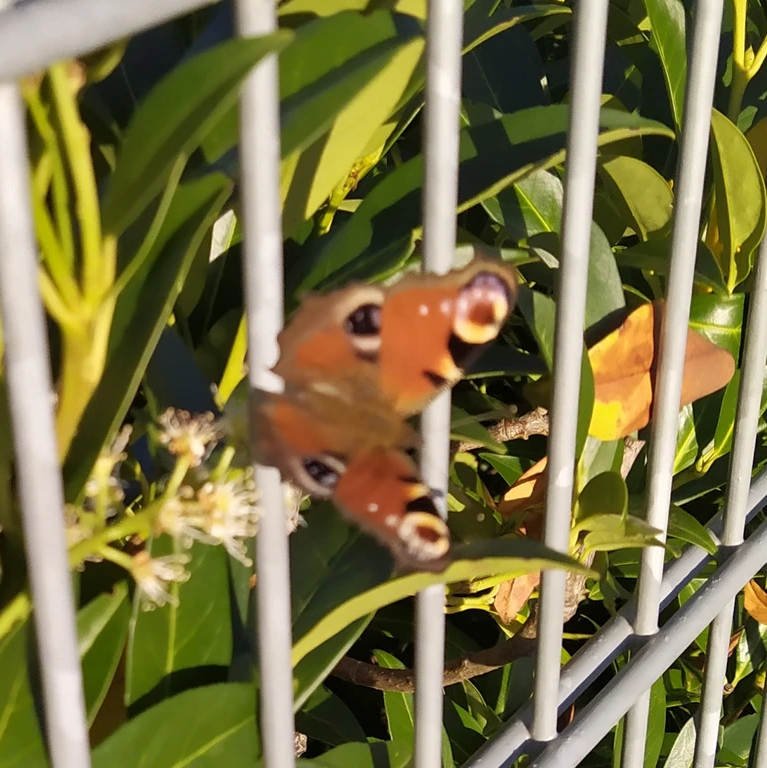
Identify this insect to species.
Aglais io
